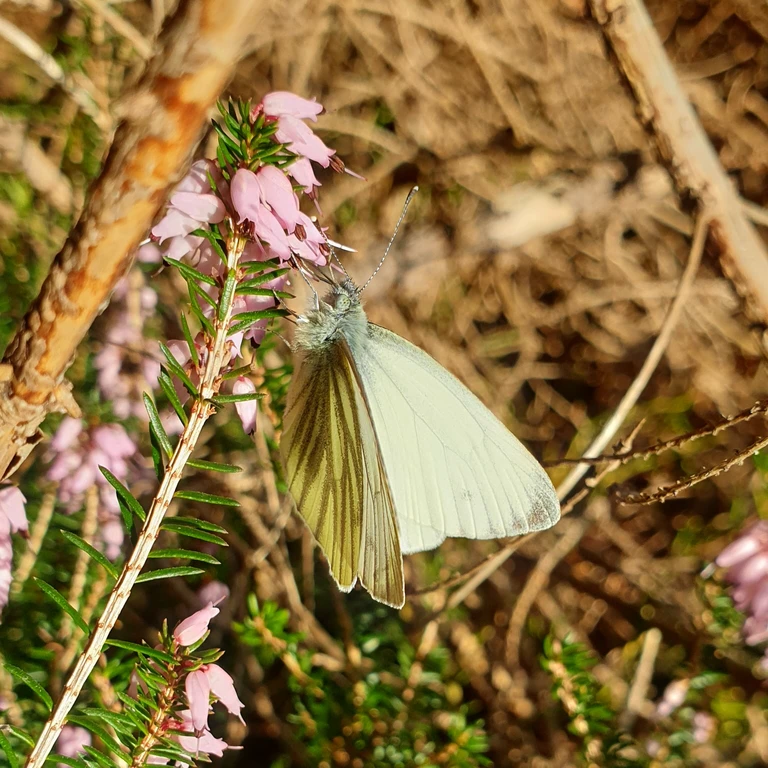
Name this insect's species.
Pieris napi
